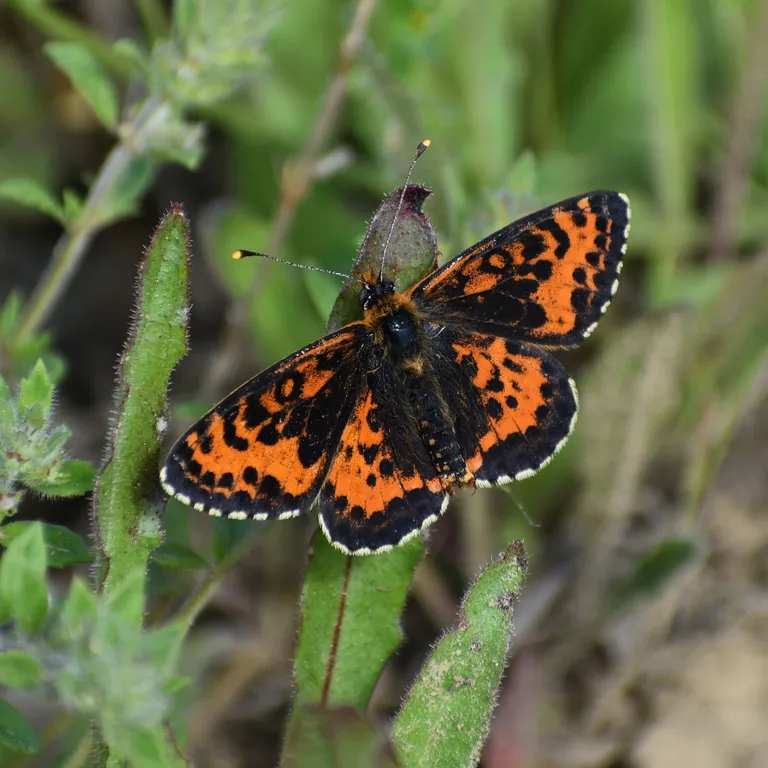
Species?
Melitaea didyma
